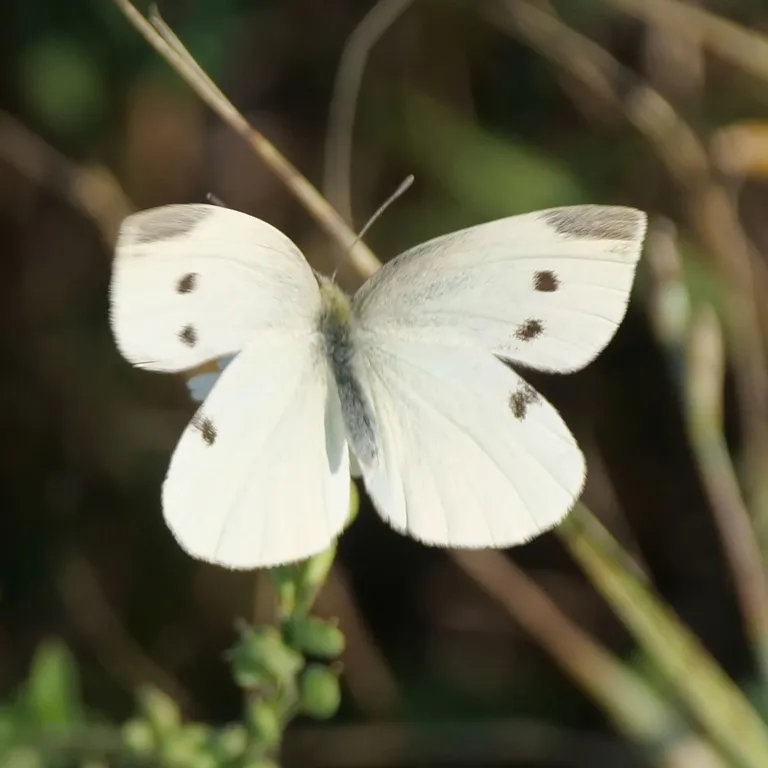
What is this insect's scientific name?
Pieris rapae
